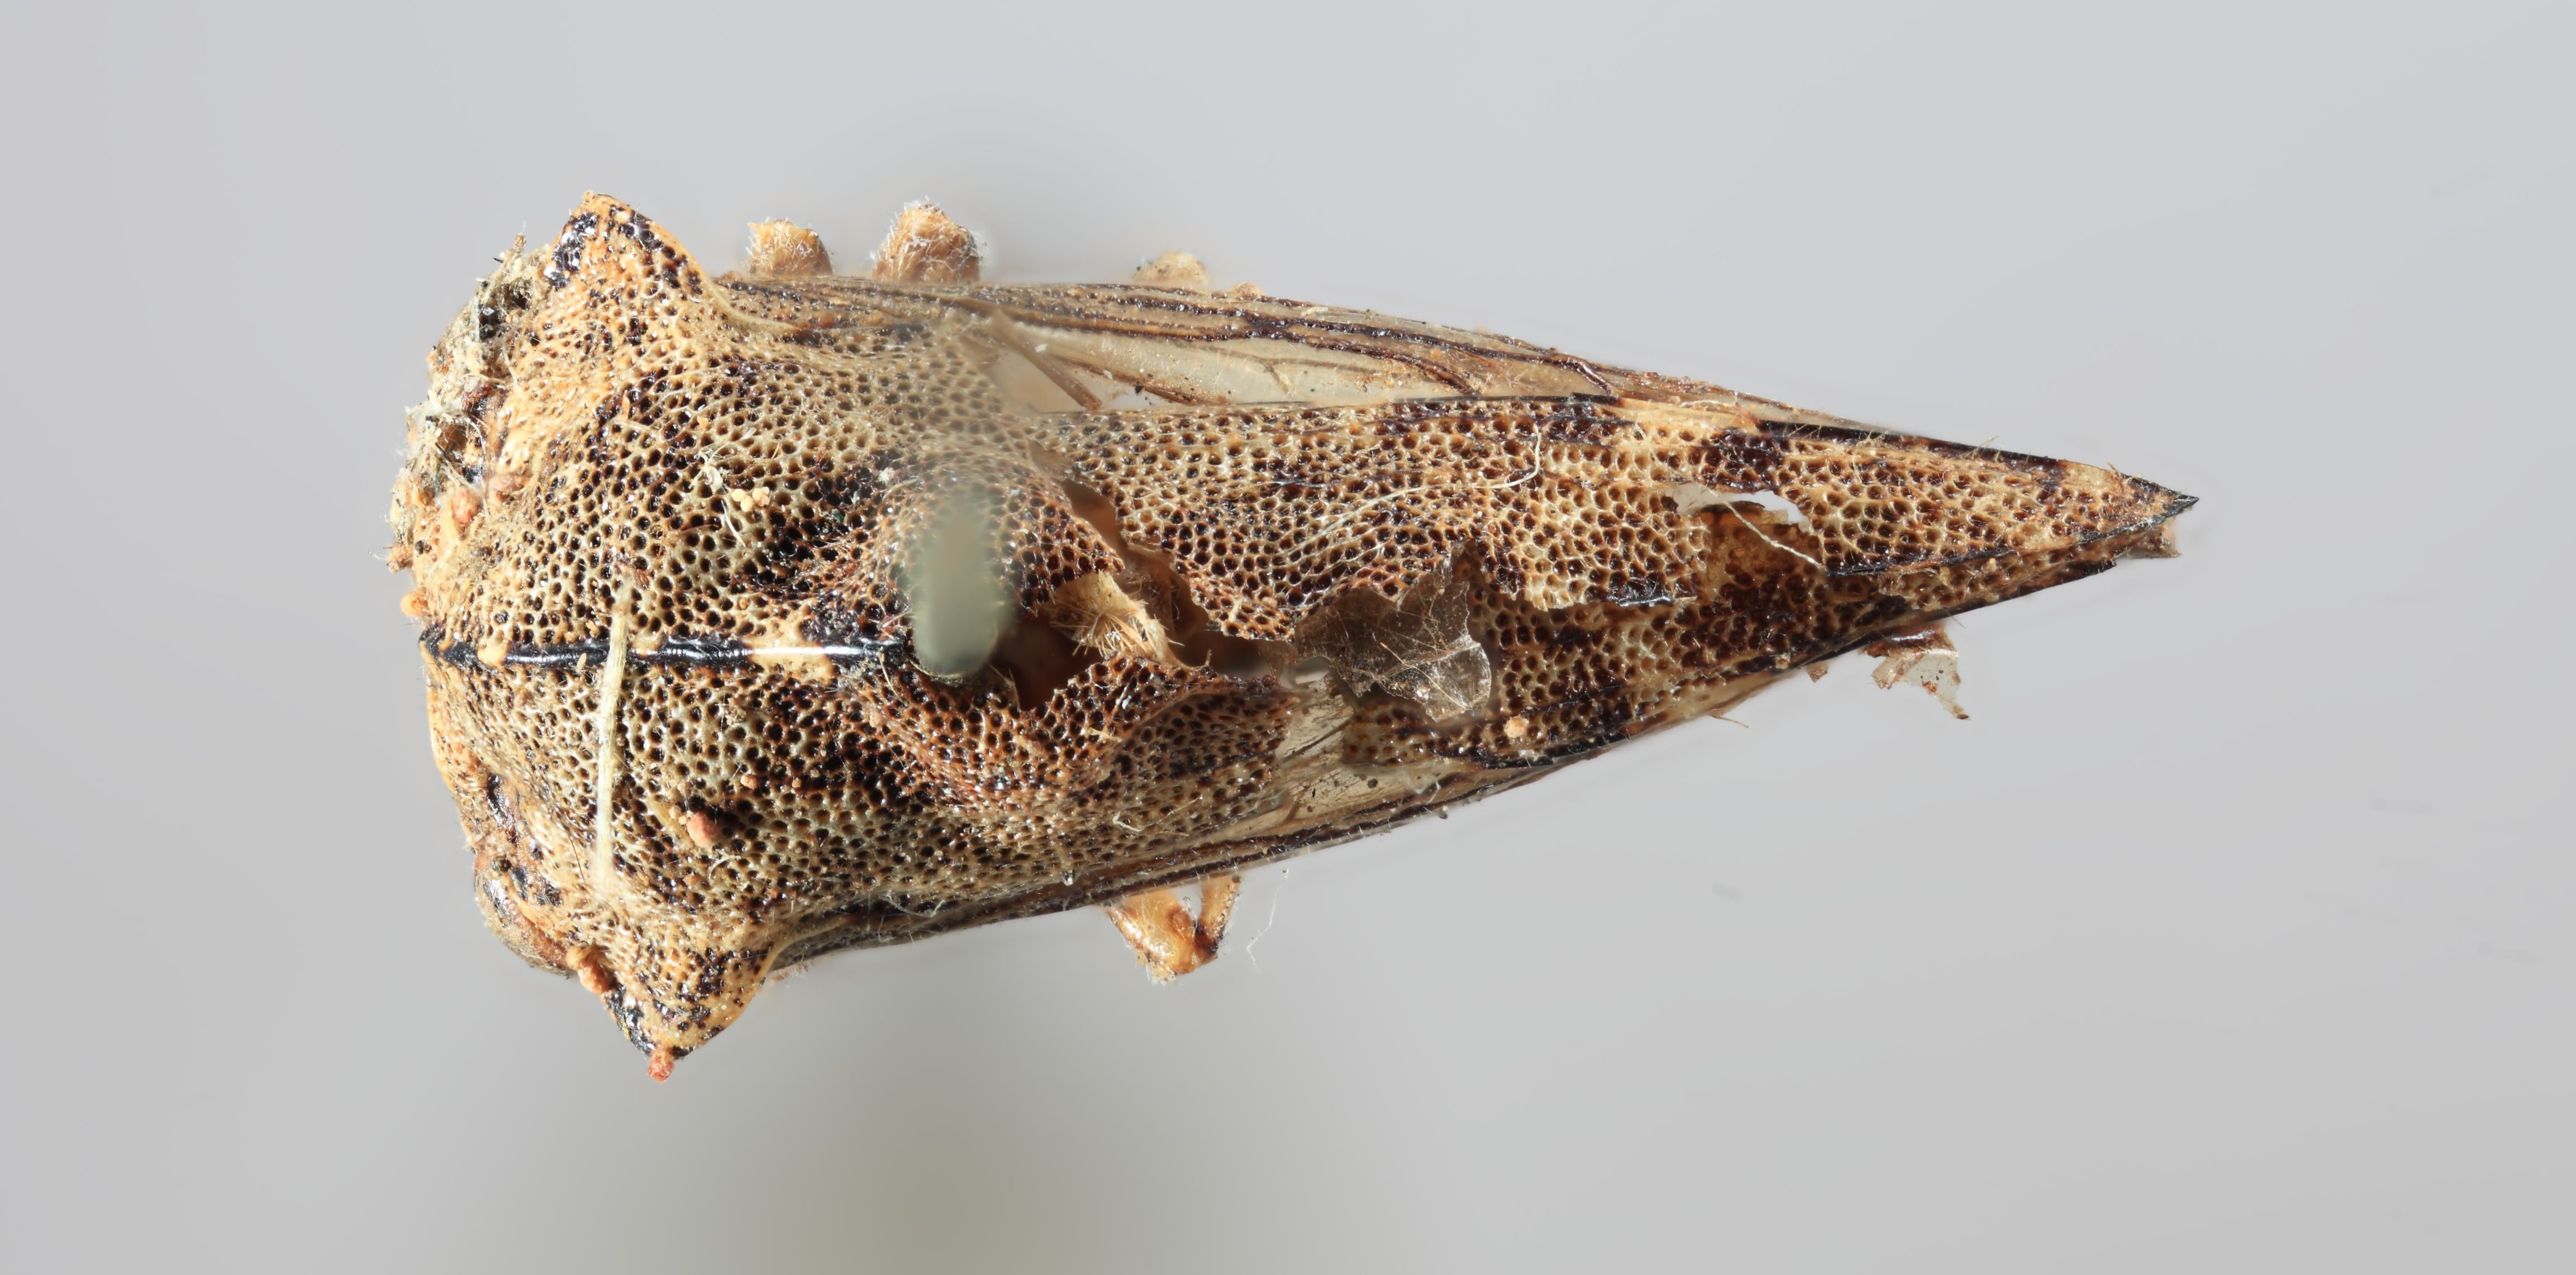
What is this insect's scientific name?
Telamona westcotti
